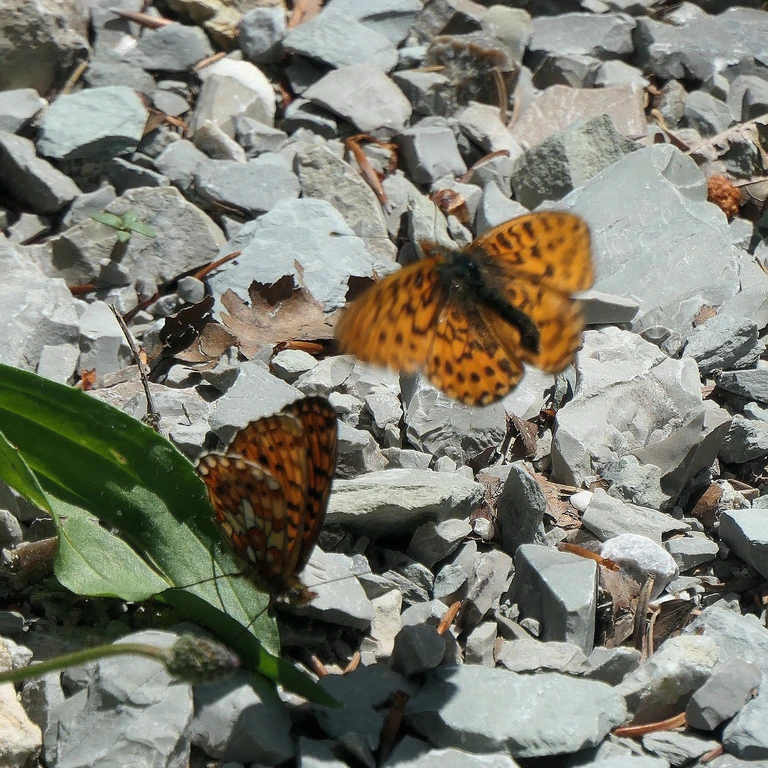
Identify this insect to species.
Boloria euphrosyne (also Clossiana euphrosyne)
